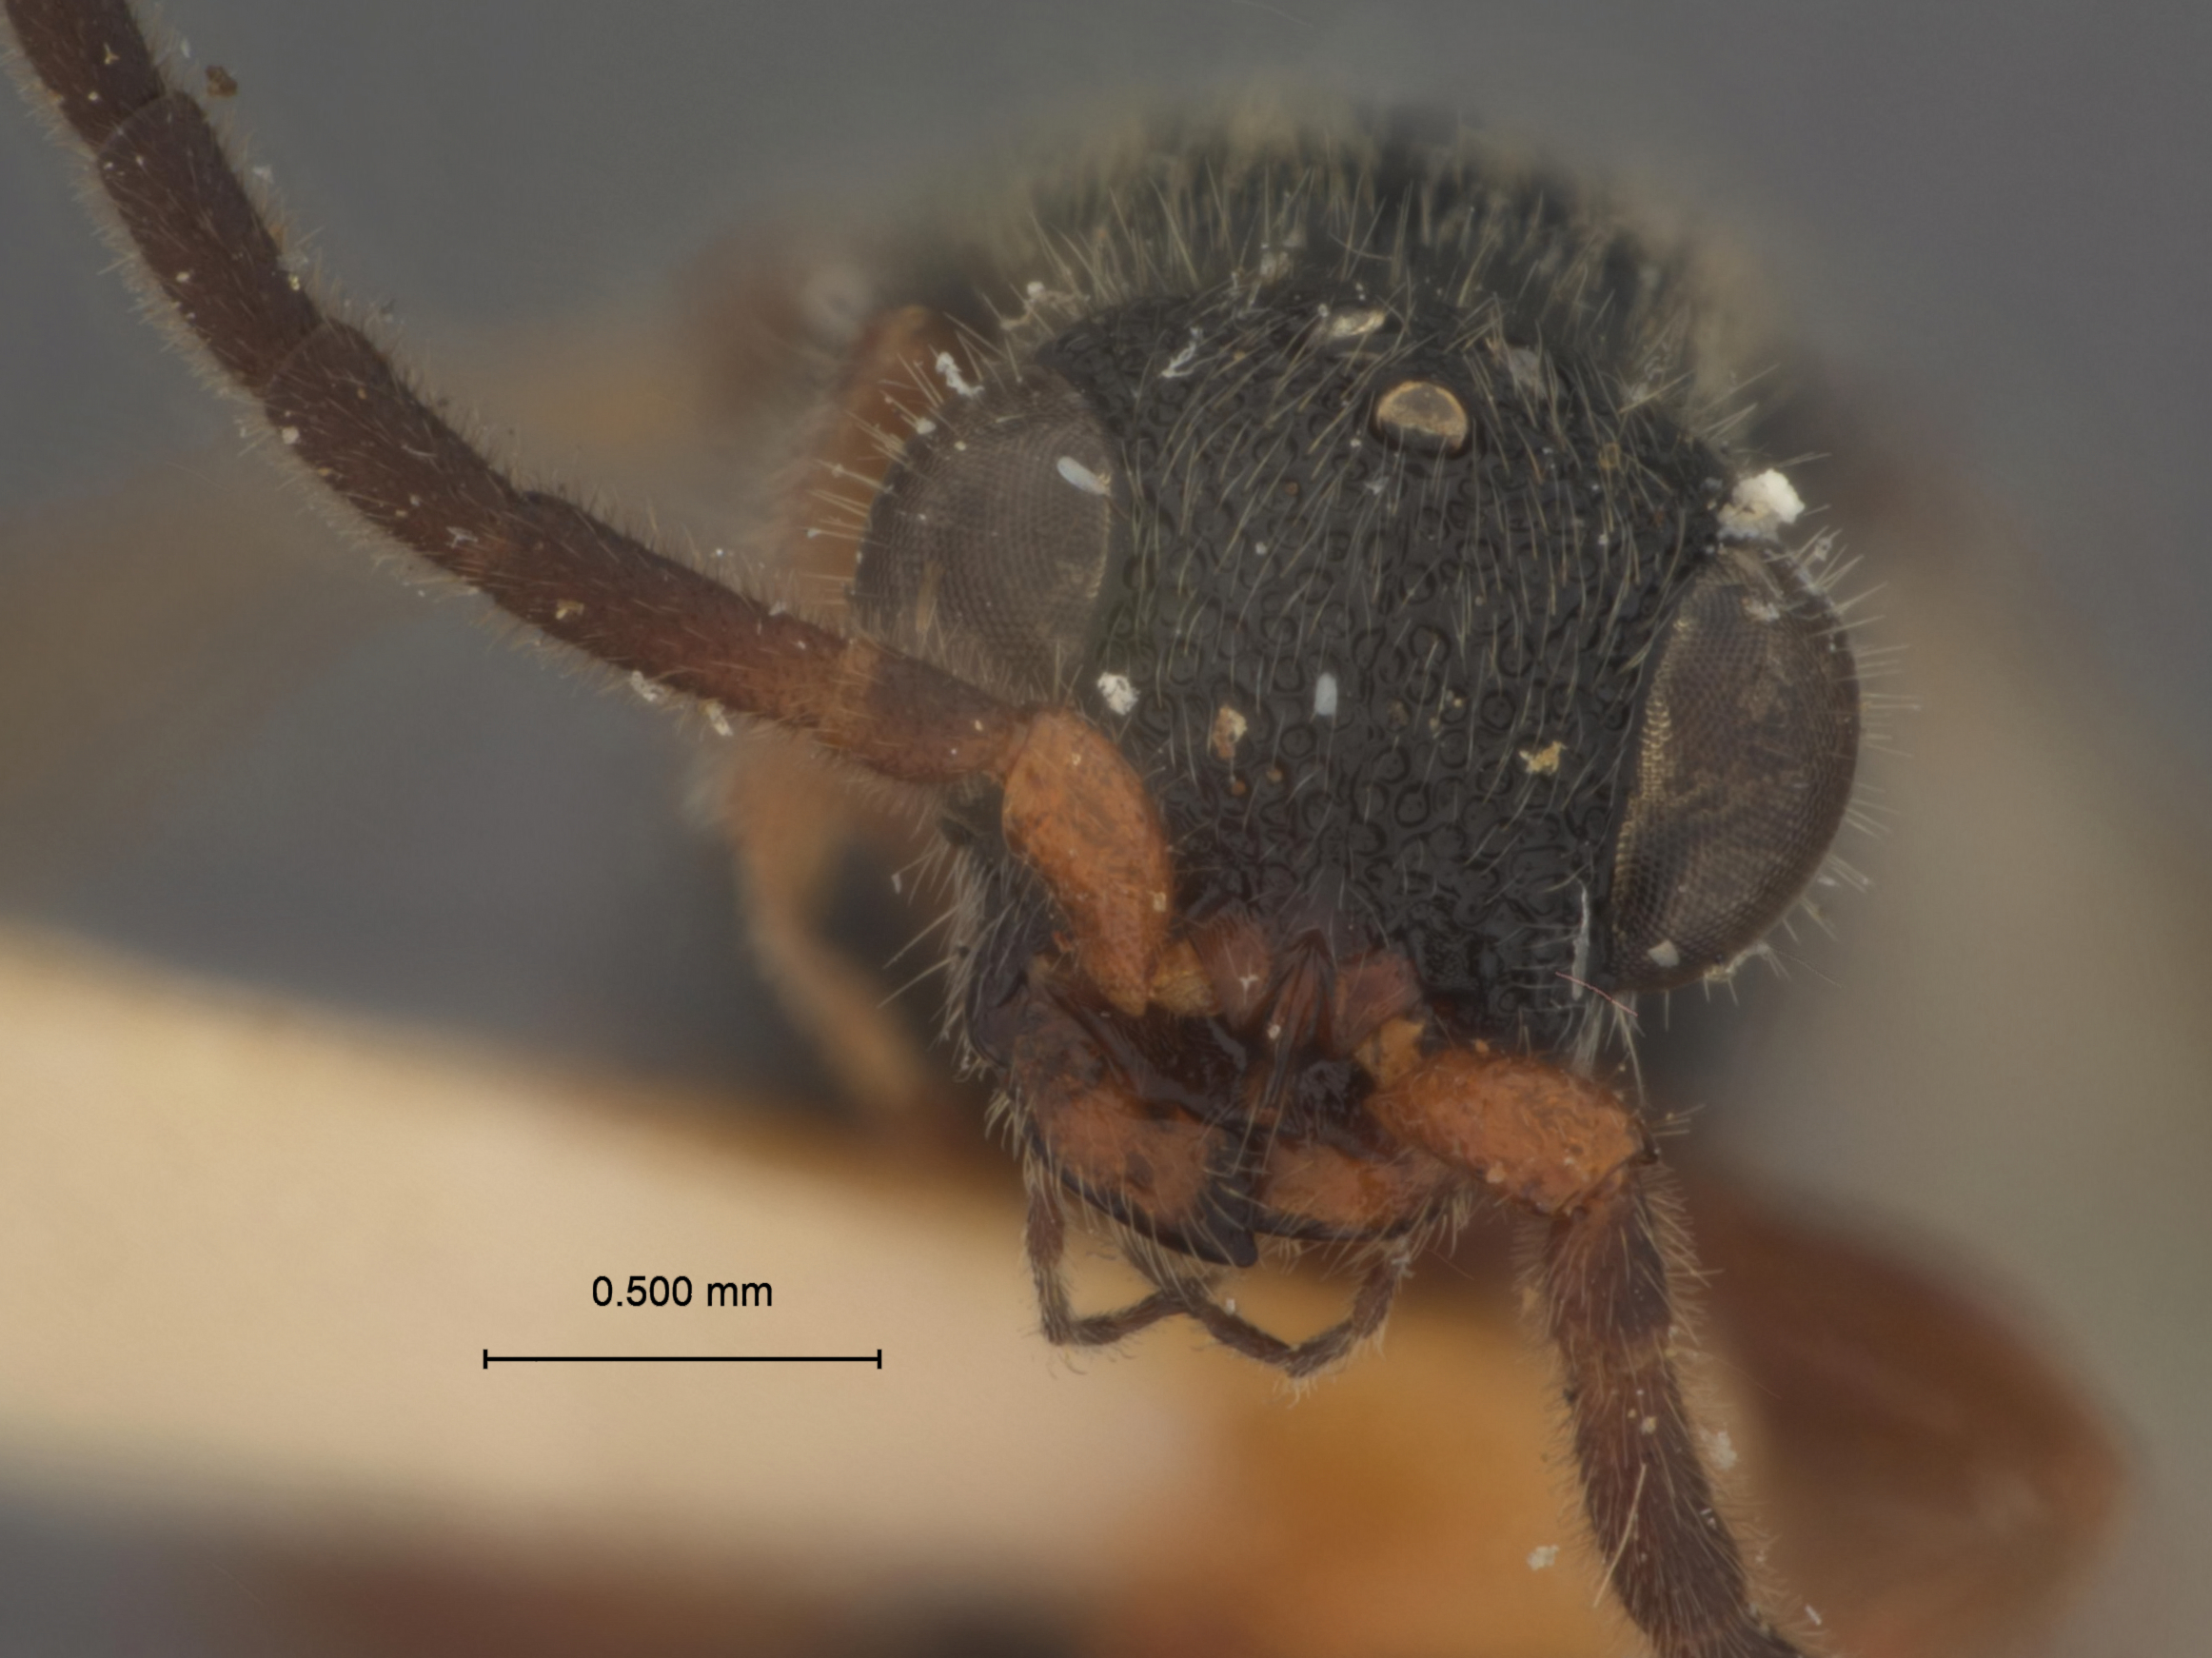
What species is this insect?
Mesitius bakeri
